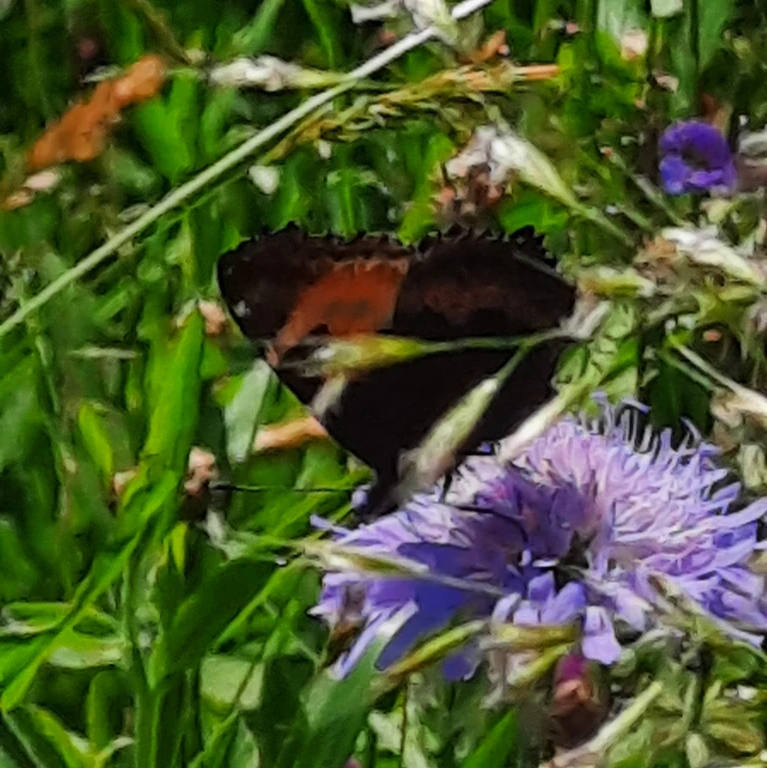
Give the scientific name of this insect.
Aglais urticae
